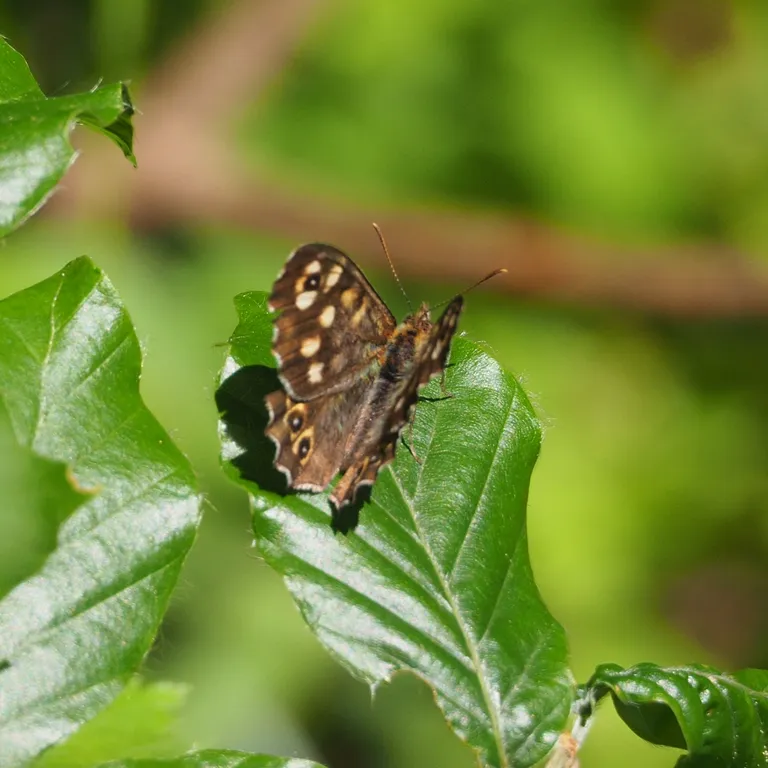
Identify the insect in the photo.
Pararge aegeria
